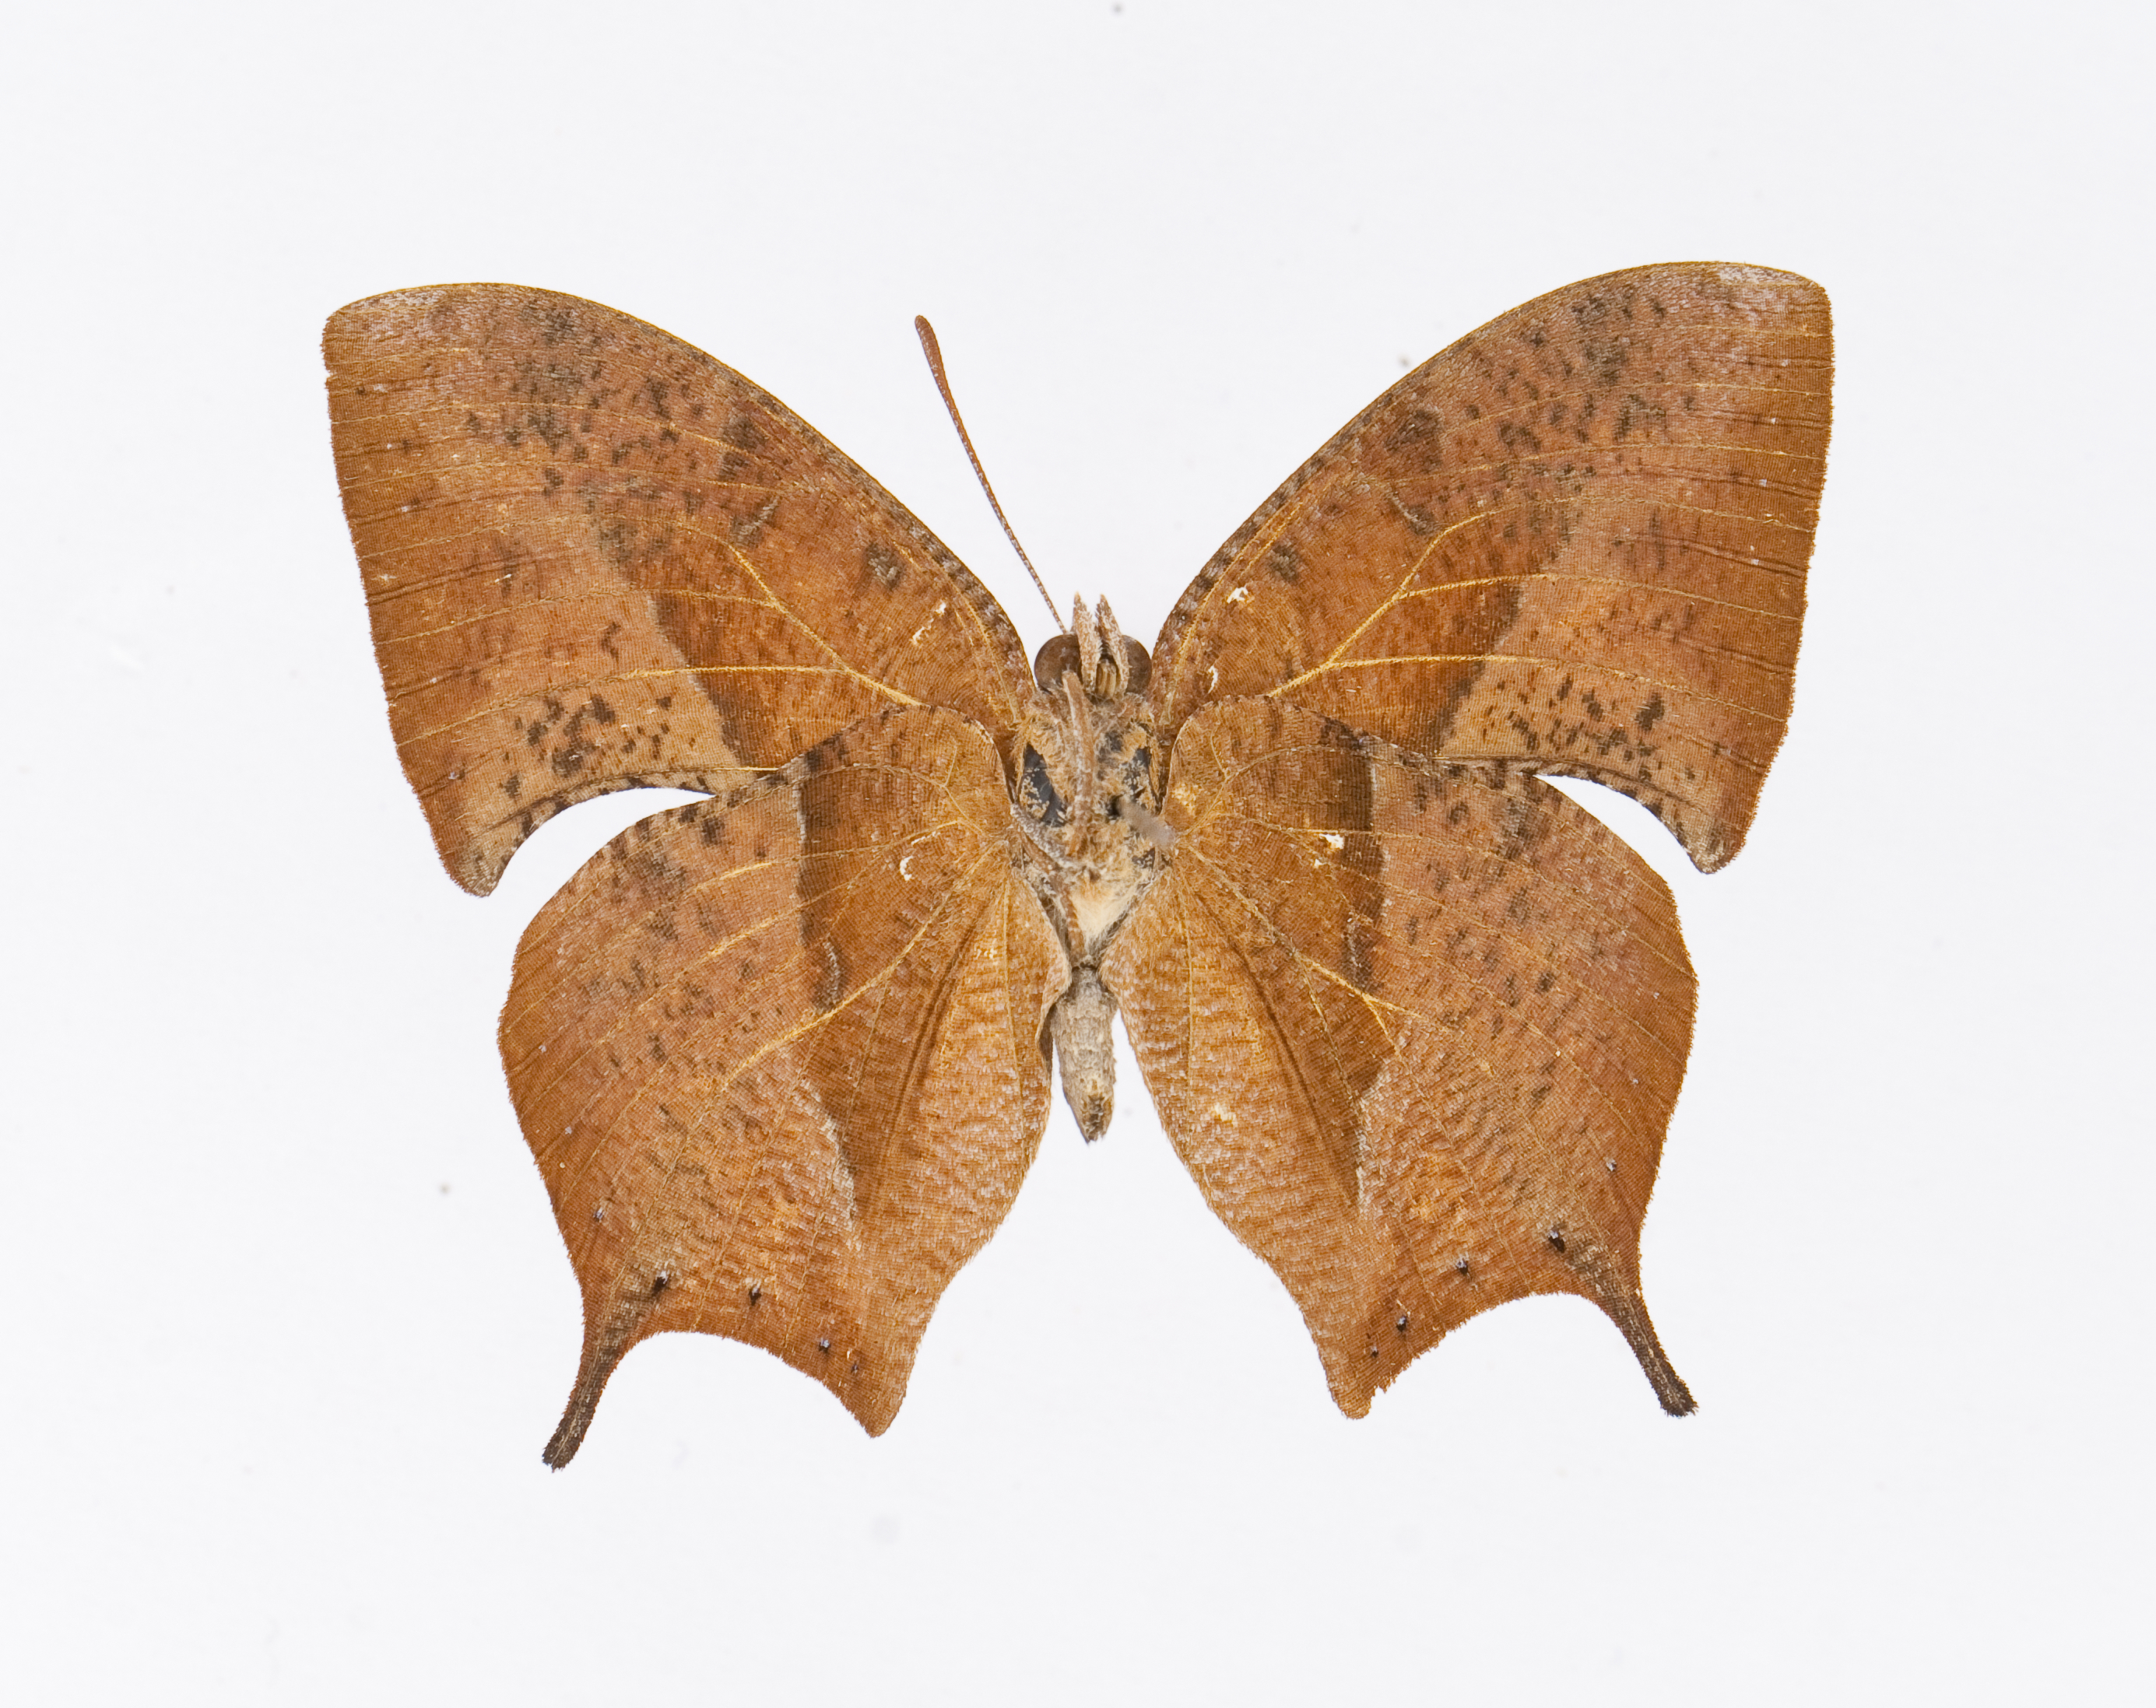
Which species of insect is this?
Memphis hirta
